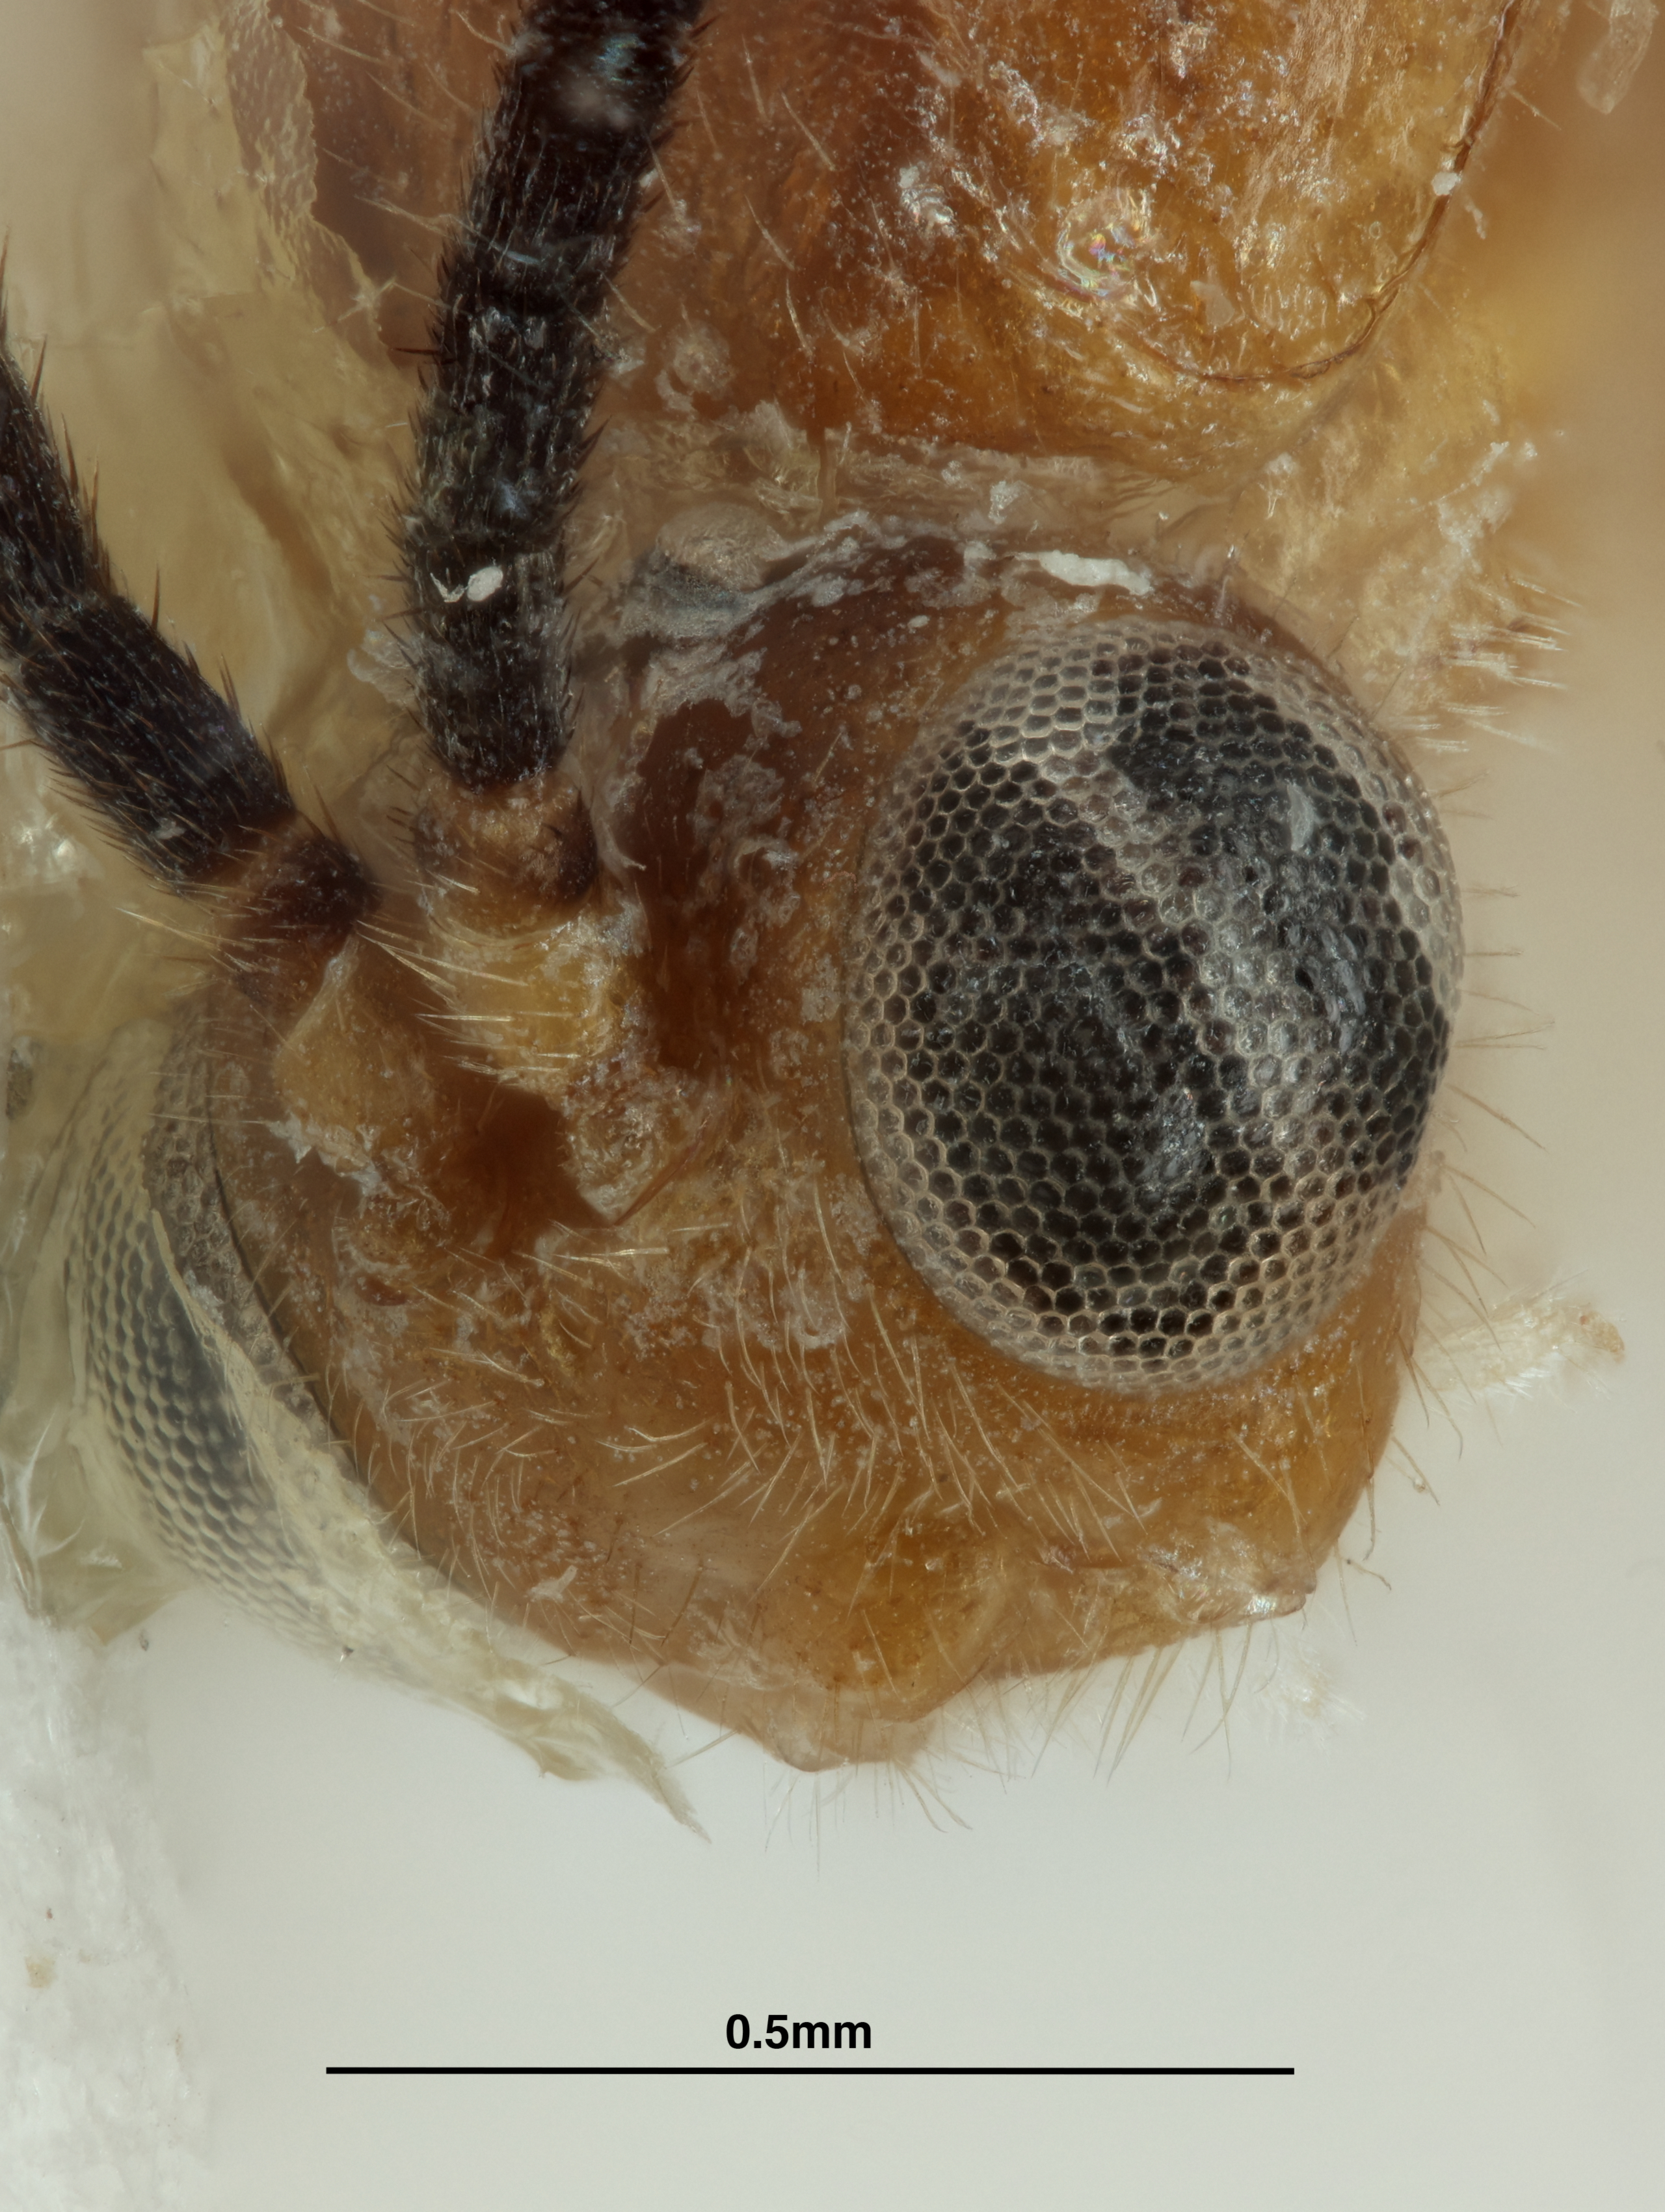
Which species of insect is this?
Praon pseudotsugae
